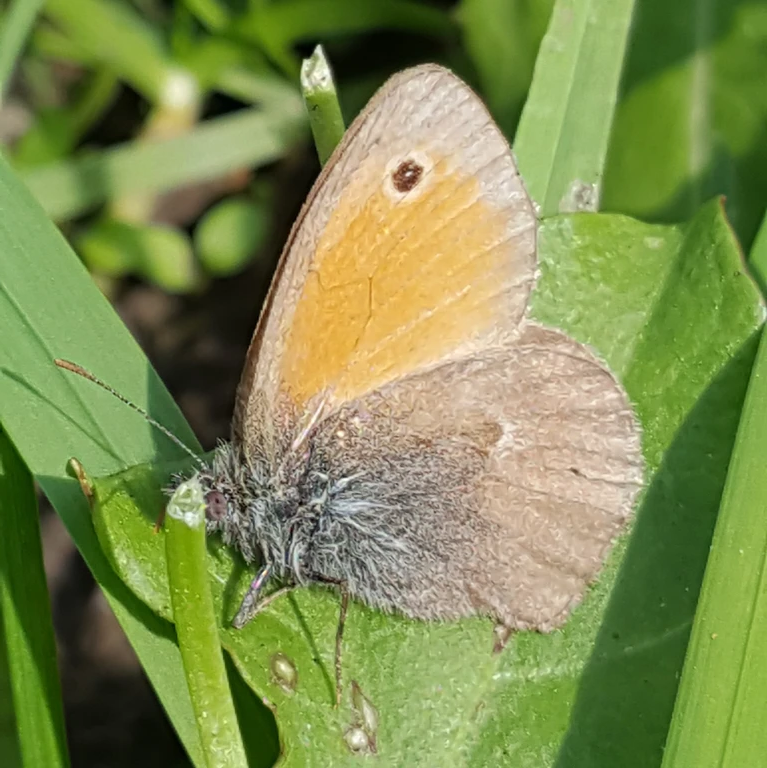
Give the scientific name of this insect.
Coenonympha pamphilus
